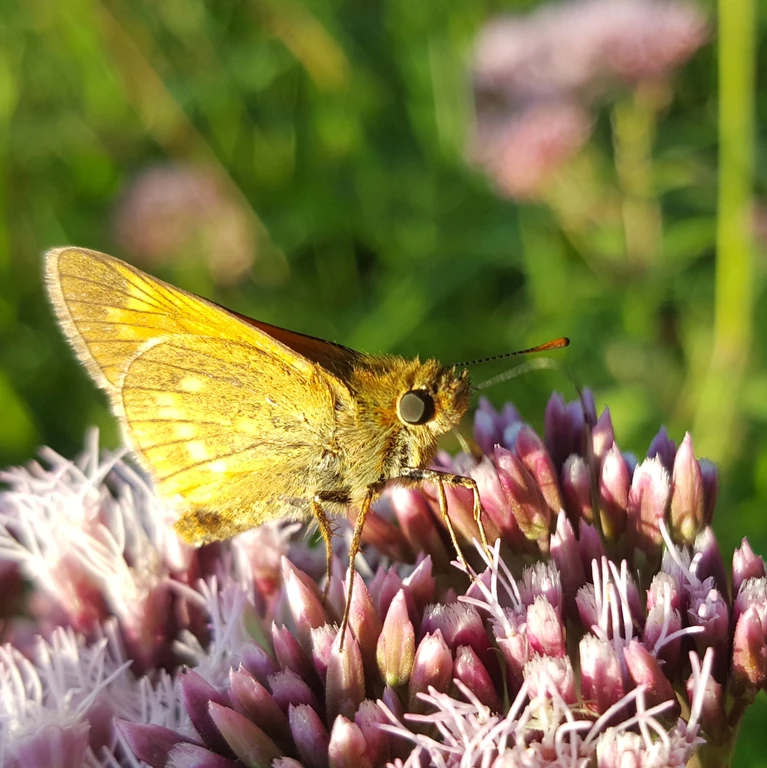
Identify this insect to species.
Ochlodes sylvanus (also Ochlodes venata)
